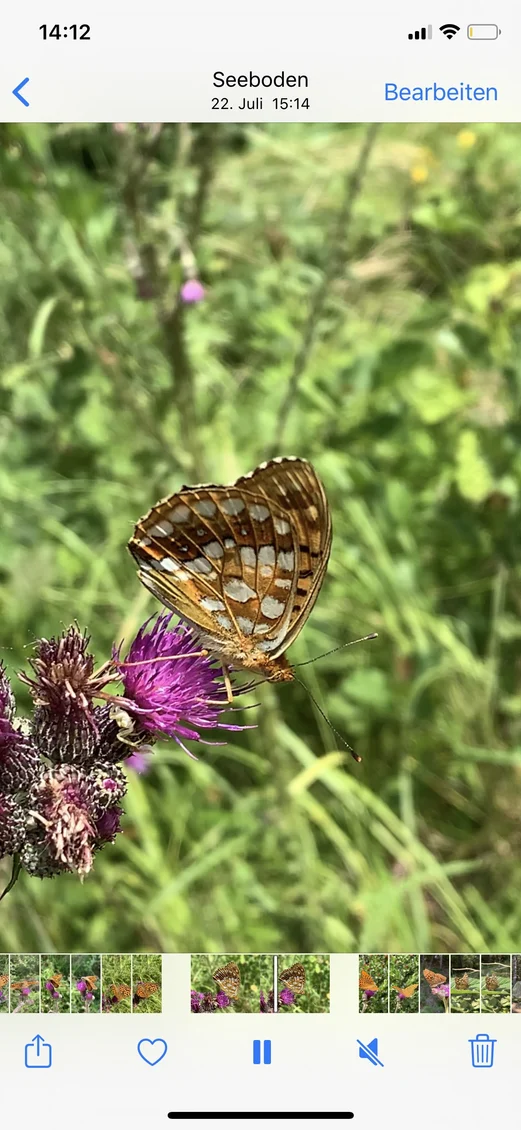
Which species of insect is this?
Fabriciana adippe
